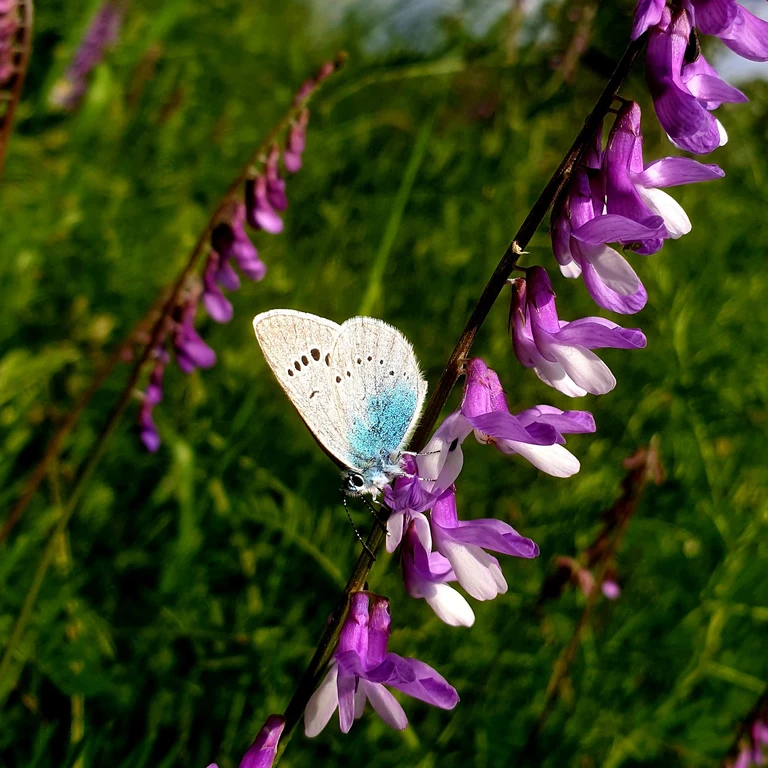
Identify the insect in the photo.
Glaucopsyche alexis
